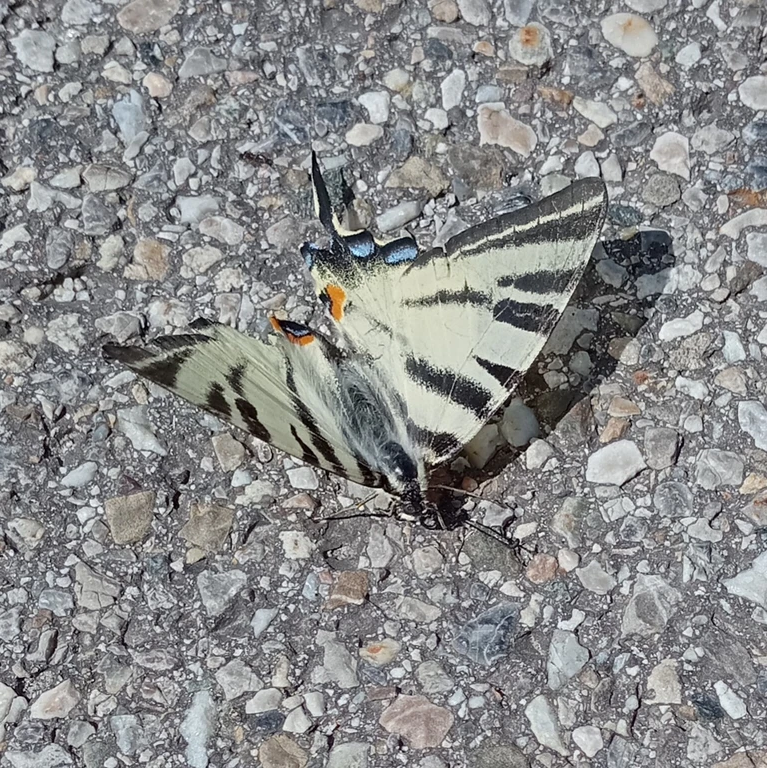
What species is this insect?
Iphiclides podalirius
